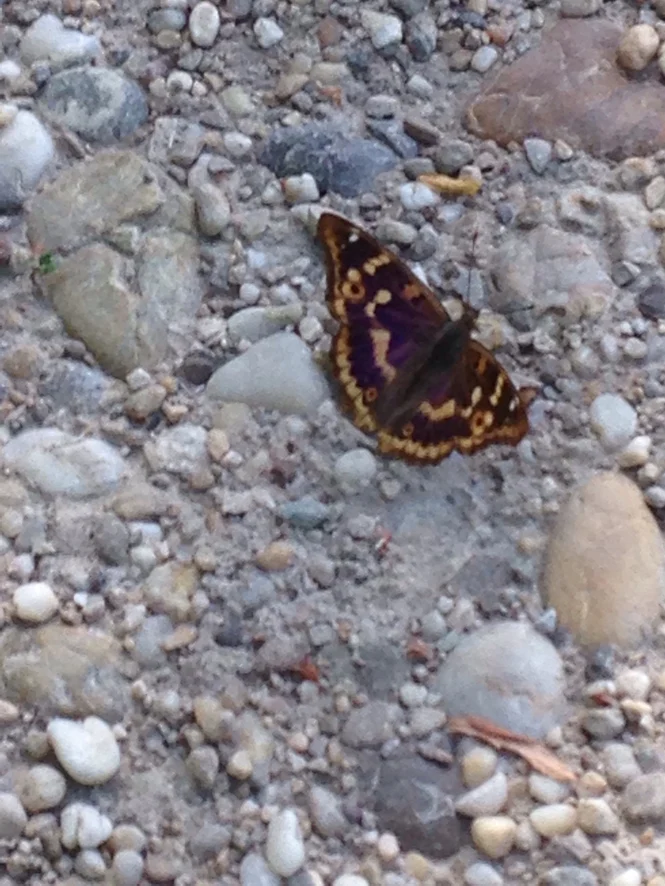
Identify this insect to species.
Apatura ilia
